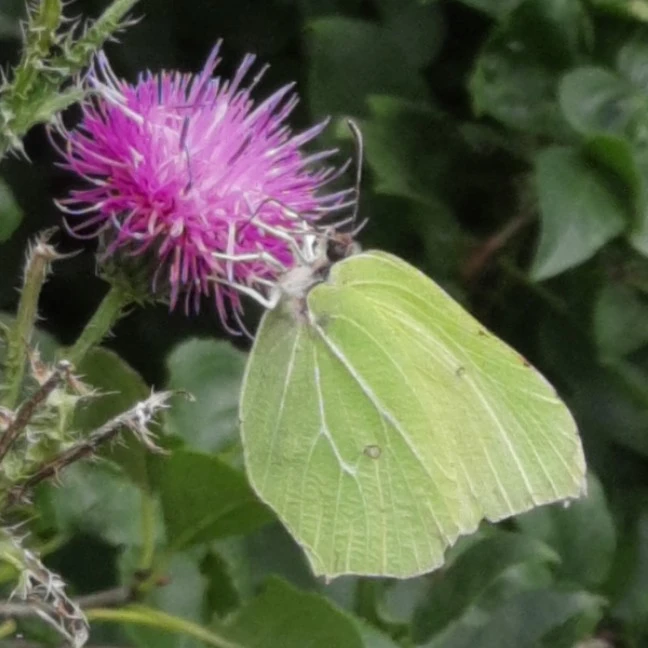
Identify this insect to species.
Gonepteryx rhamni
